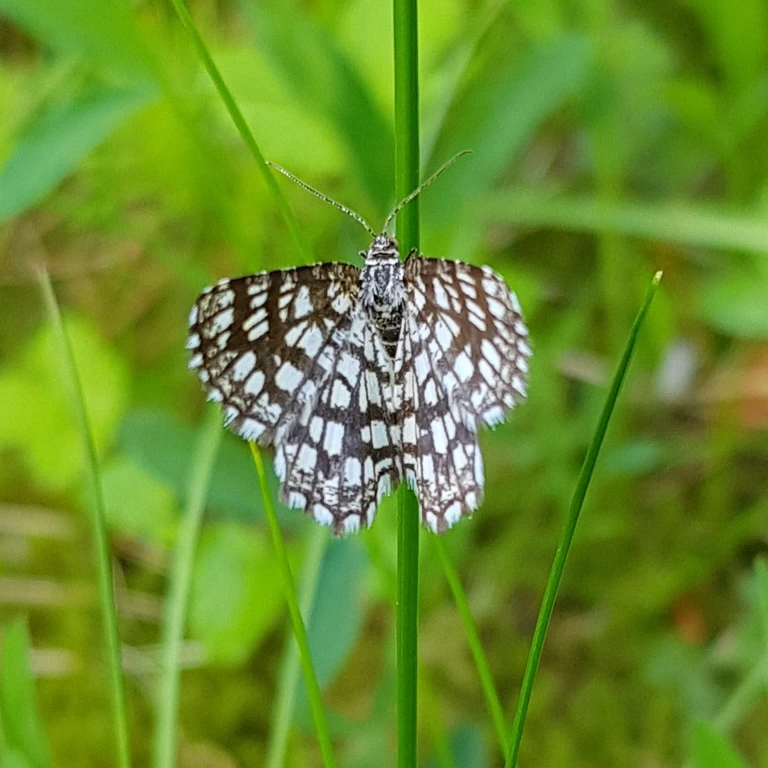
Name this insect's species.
Chiasmia clathrata
